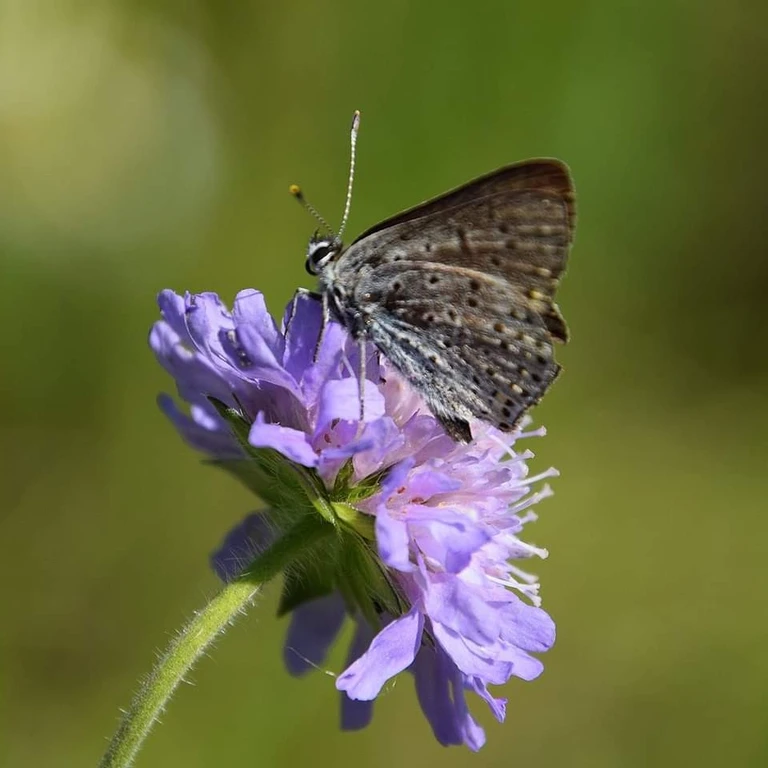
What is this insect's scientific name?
Lycaena tityrus (also Loweia tityrus)
